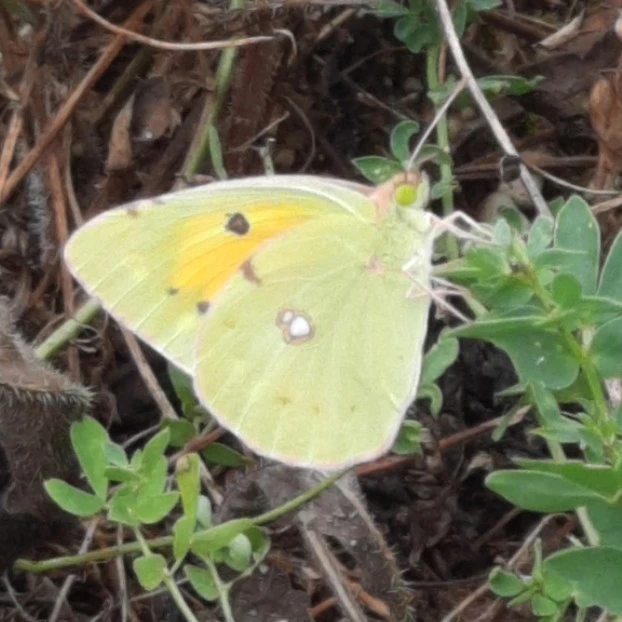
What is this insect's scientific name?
Colias croceus
